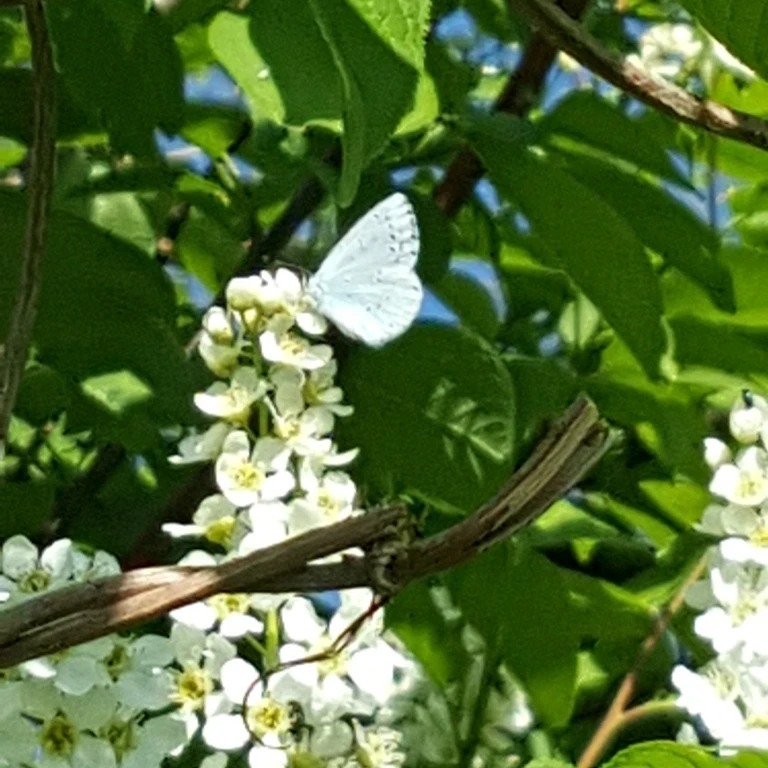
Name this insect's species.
Celastrina argiolus
